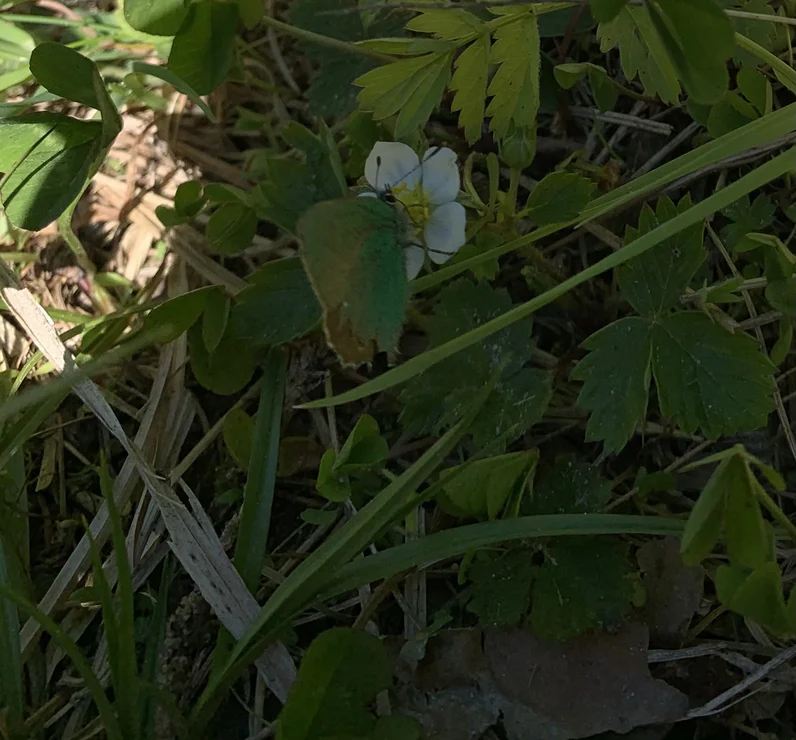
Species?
Callophrys rubi
